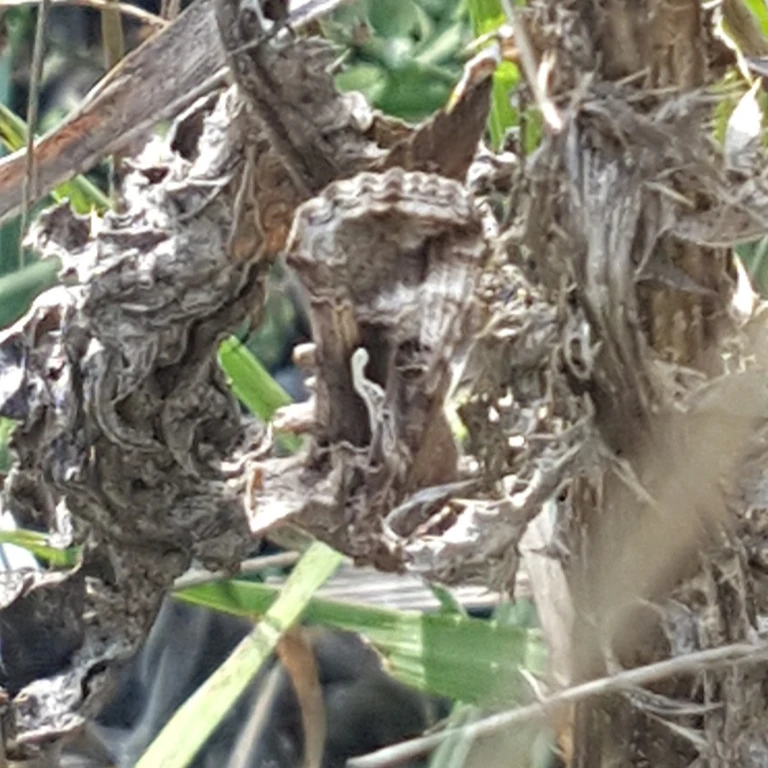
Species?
Autographa gamma
